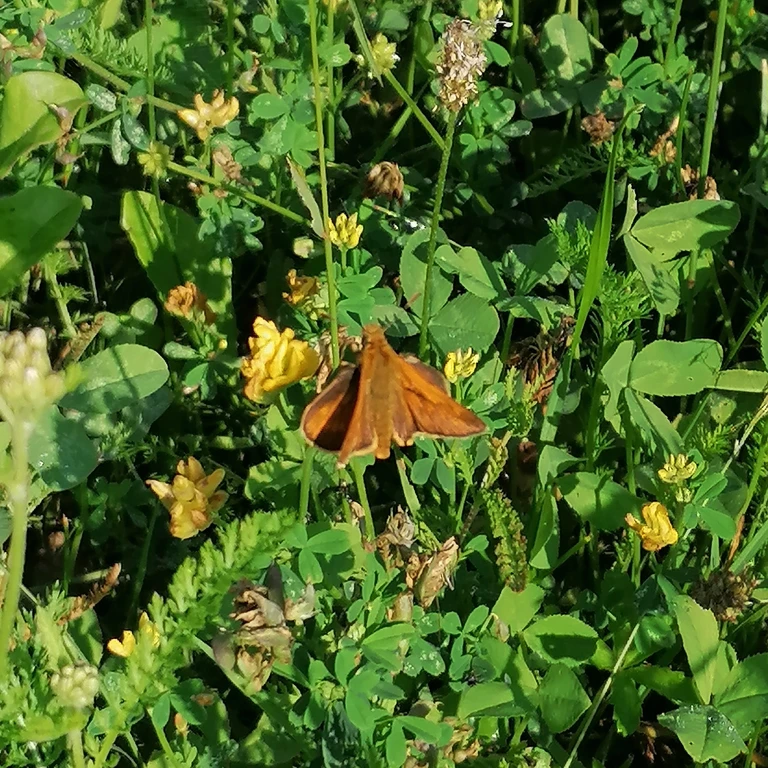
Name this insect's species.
Ochlodes sylvanus (also Ochlodes venata)
